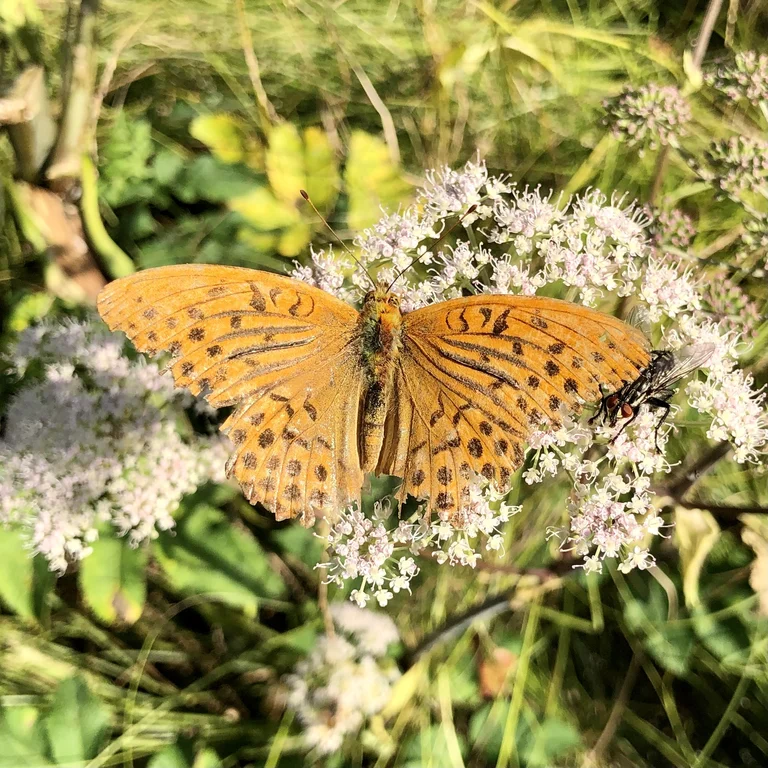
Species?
Argynnis paphia
